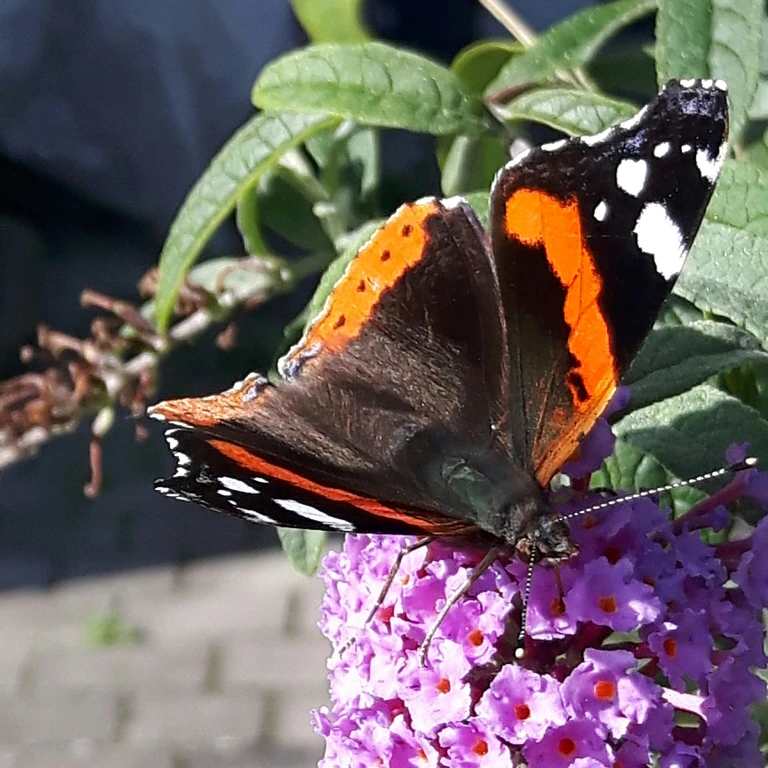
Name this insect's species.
Vanessa atalanta
